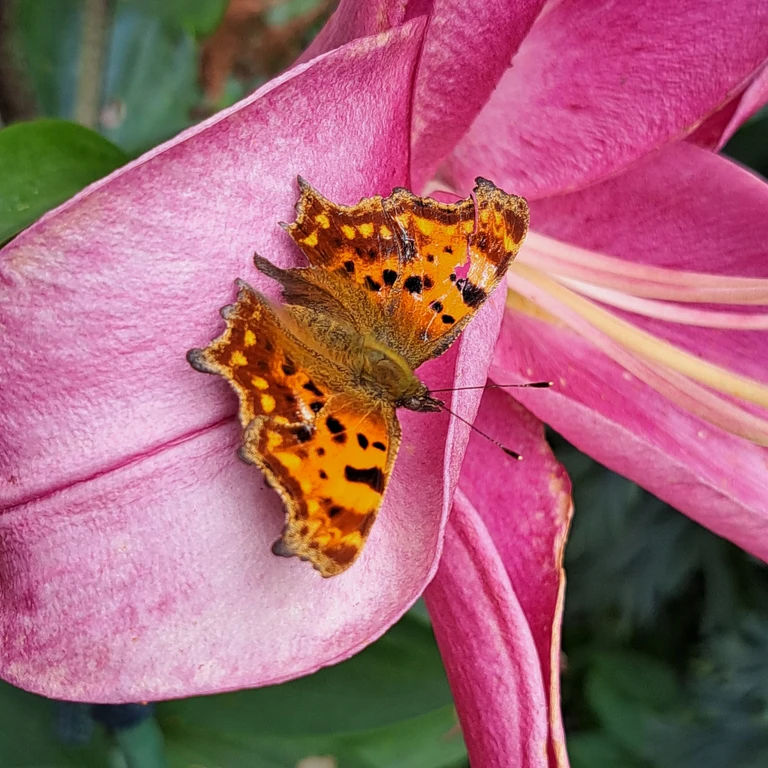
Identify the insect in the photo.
Polygonia c-album
